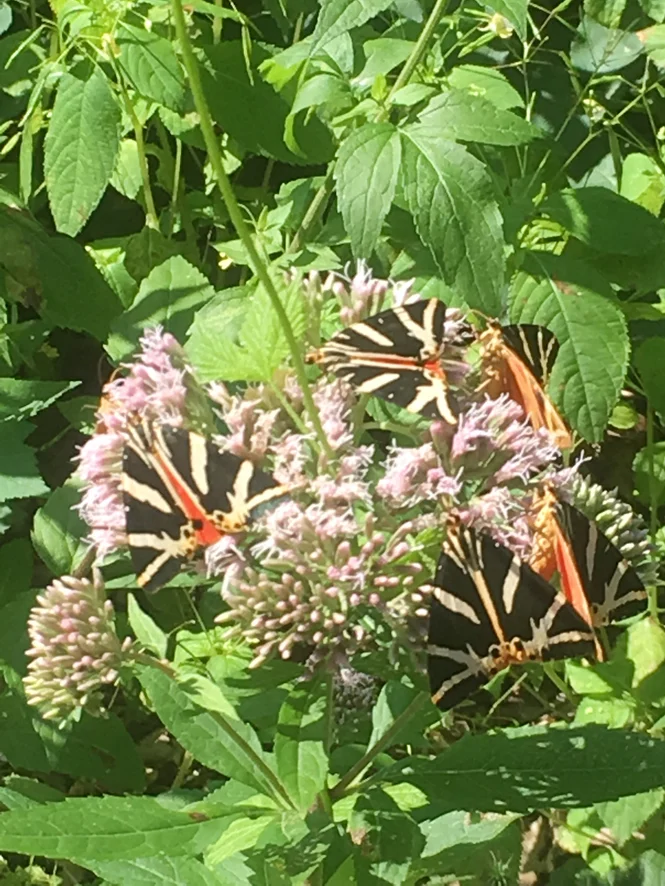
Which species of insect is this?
Euplagia quadripunctaria
